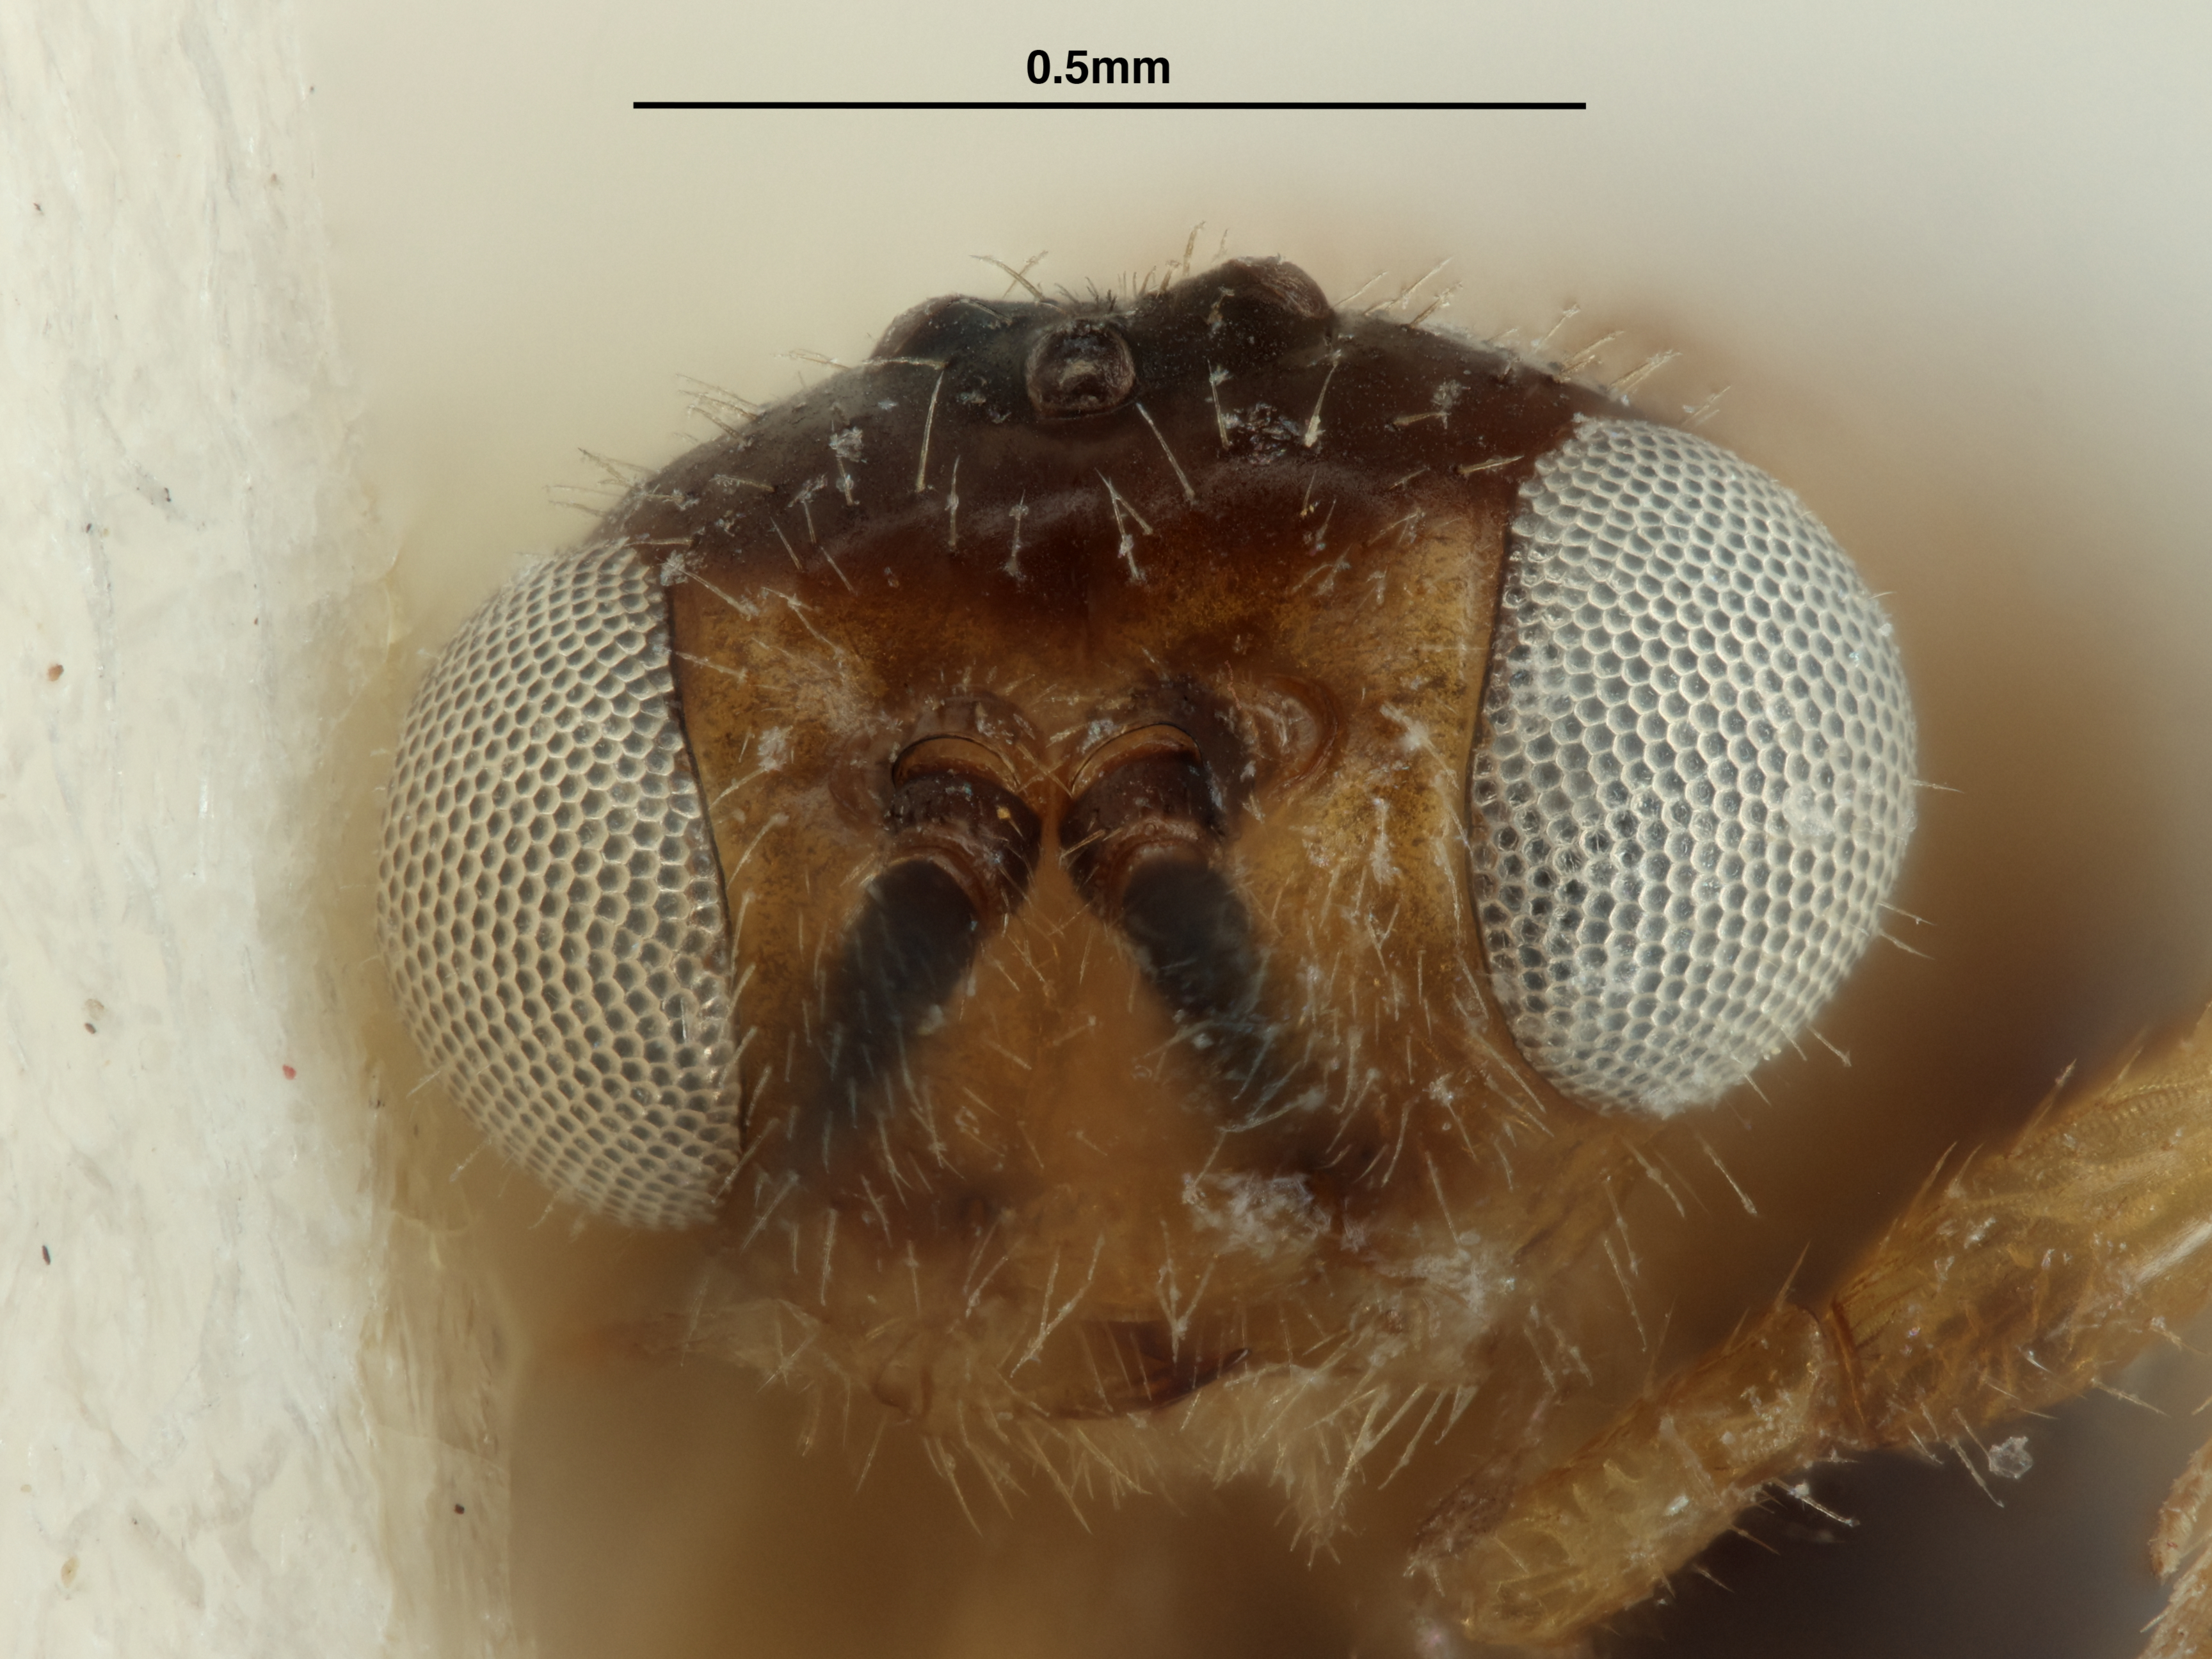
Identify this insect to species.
Pauesia ponderosaecola
